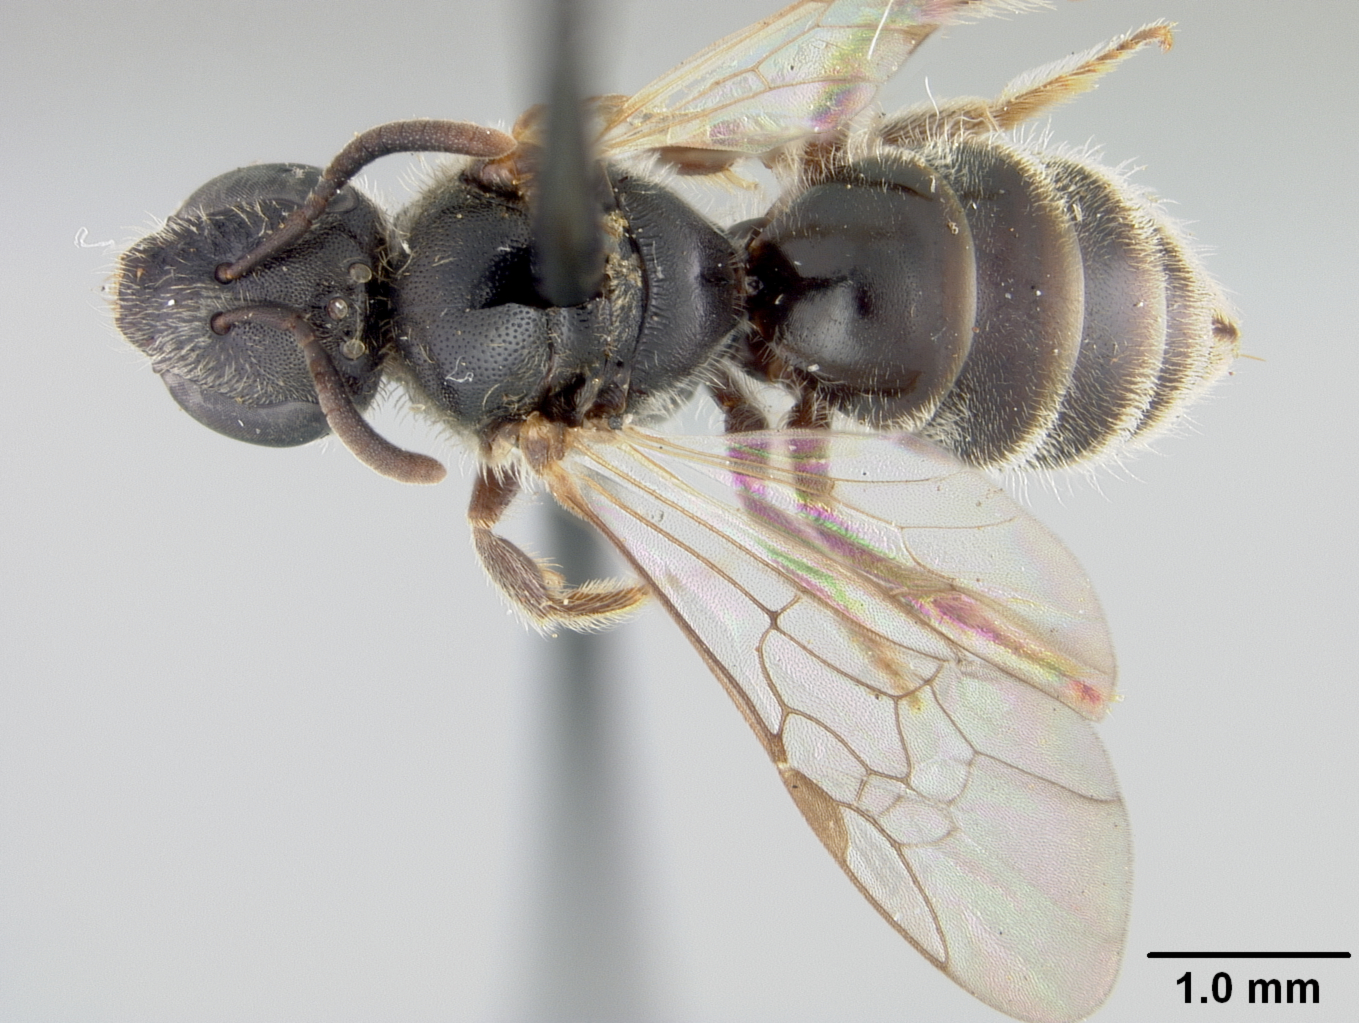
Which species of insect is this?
Halictus perplexans
